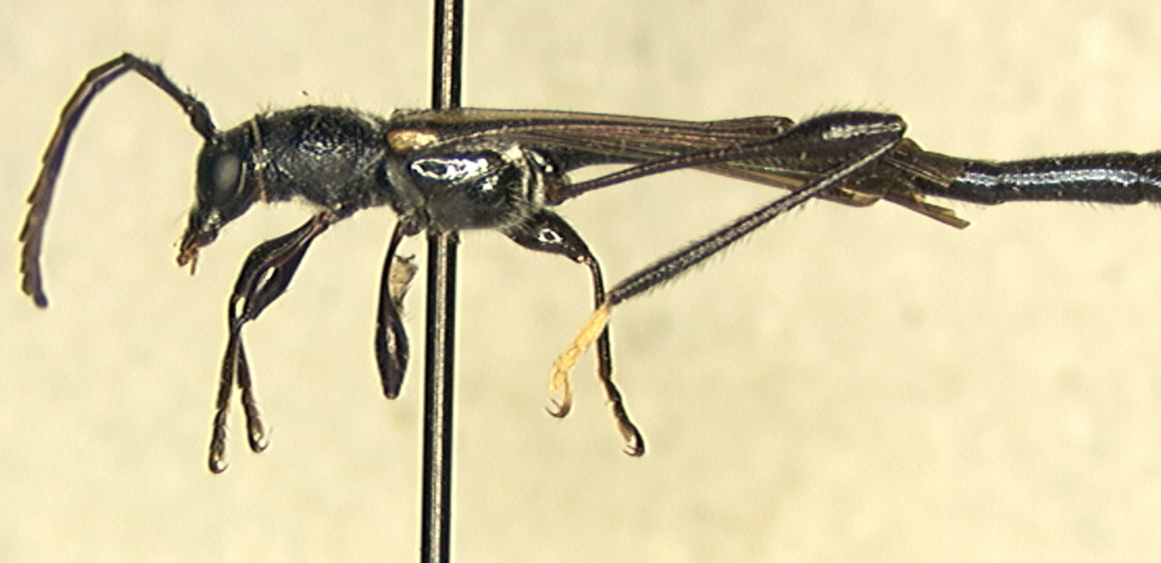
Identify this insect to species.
Odontocera exilis
